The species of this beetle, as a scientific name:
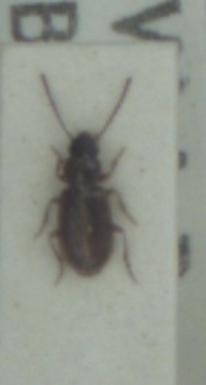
Acupalpus exiguus
